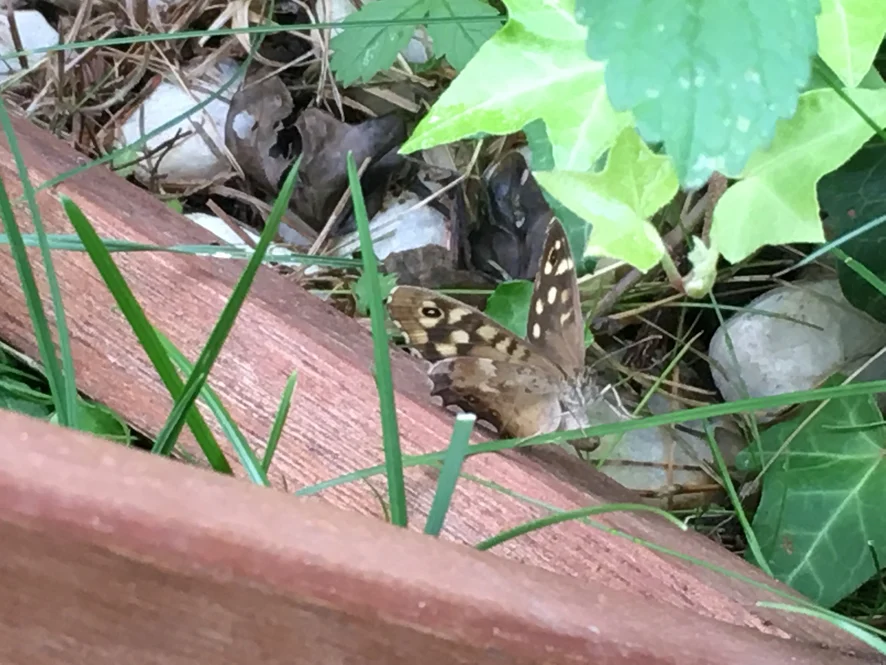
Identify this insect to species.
Pararge aegeria
